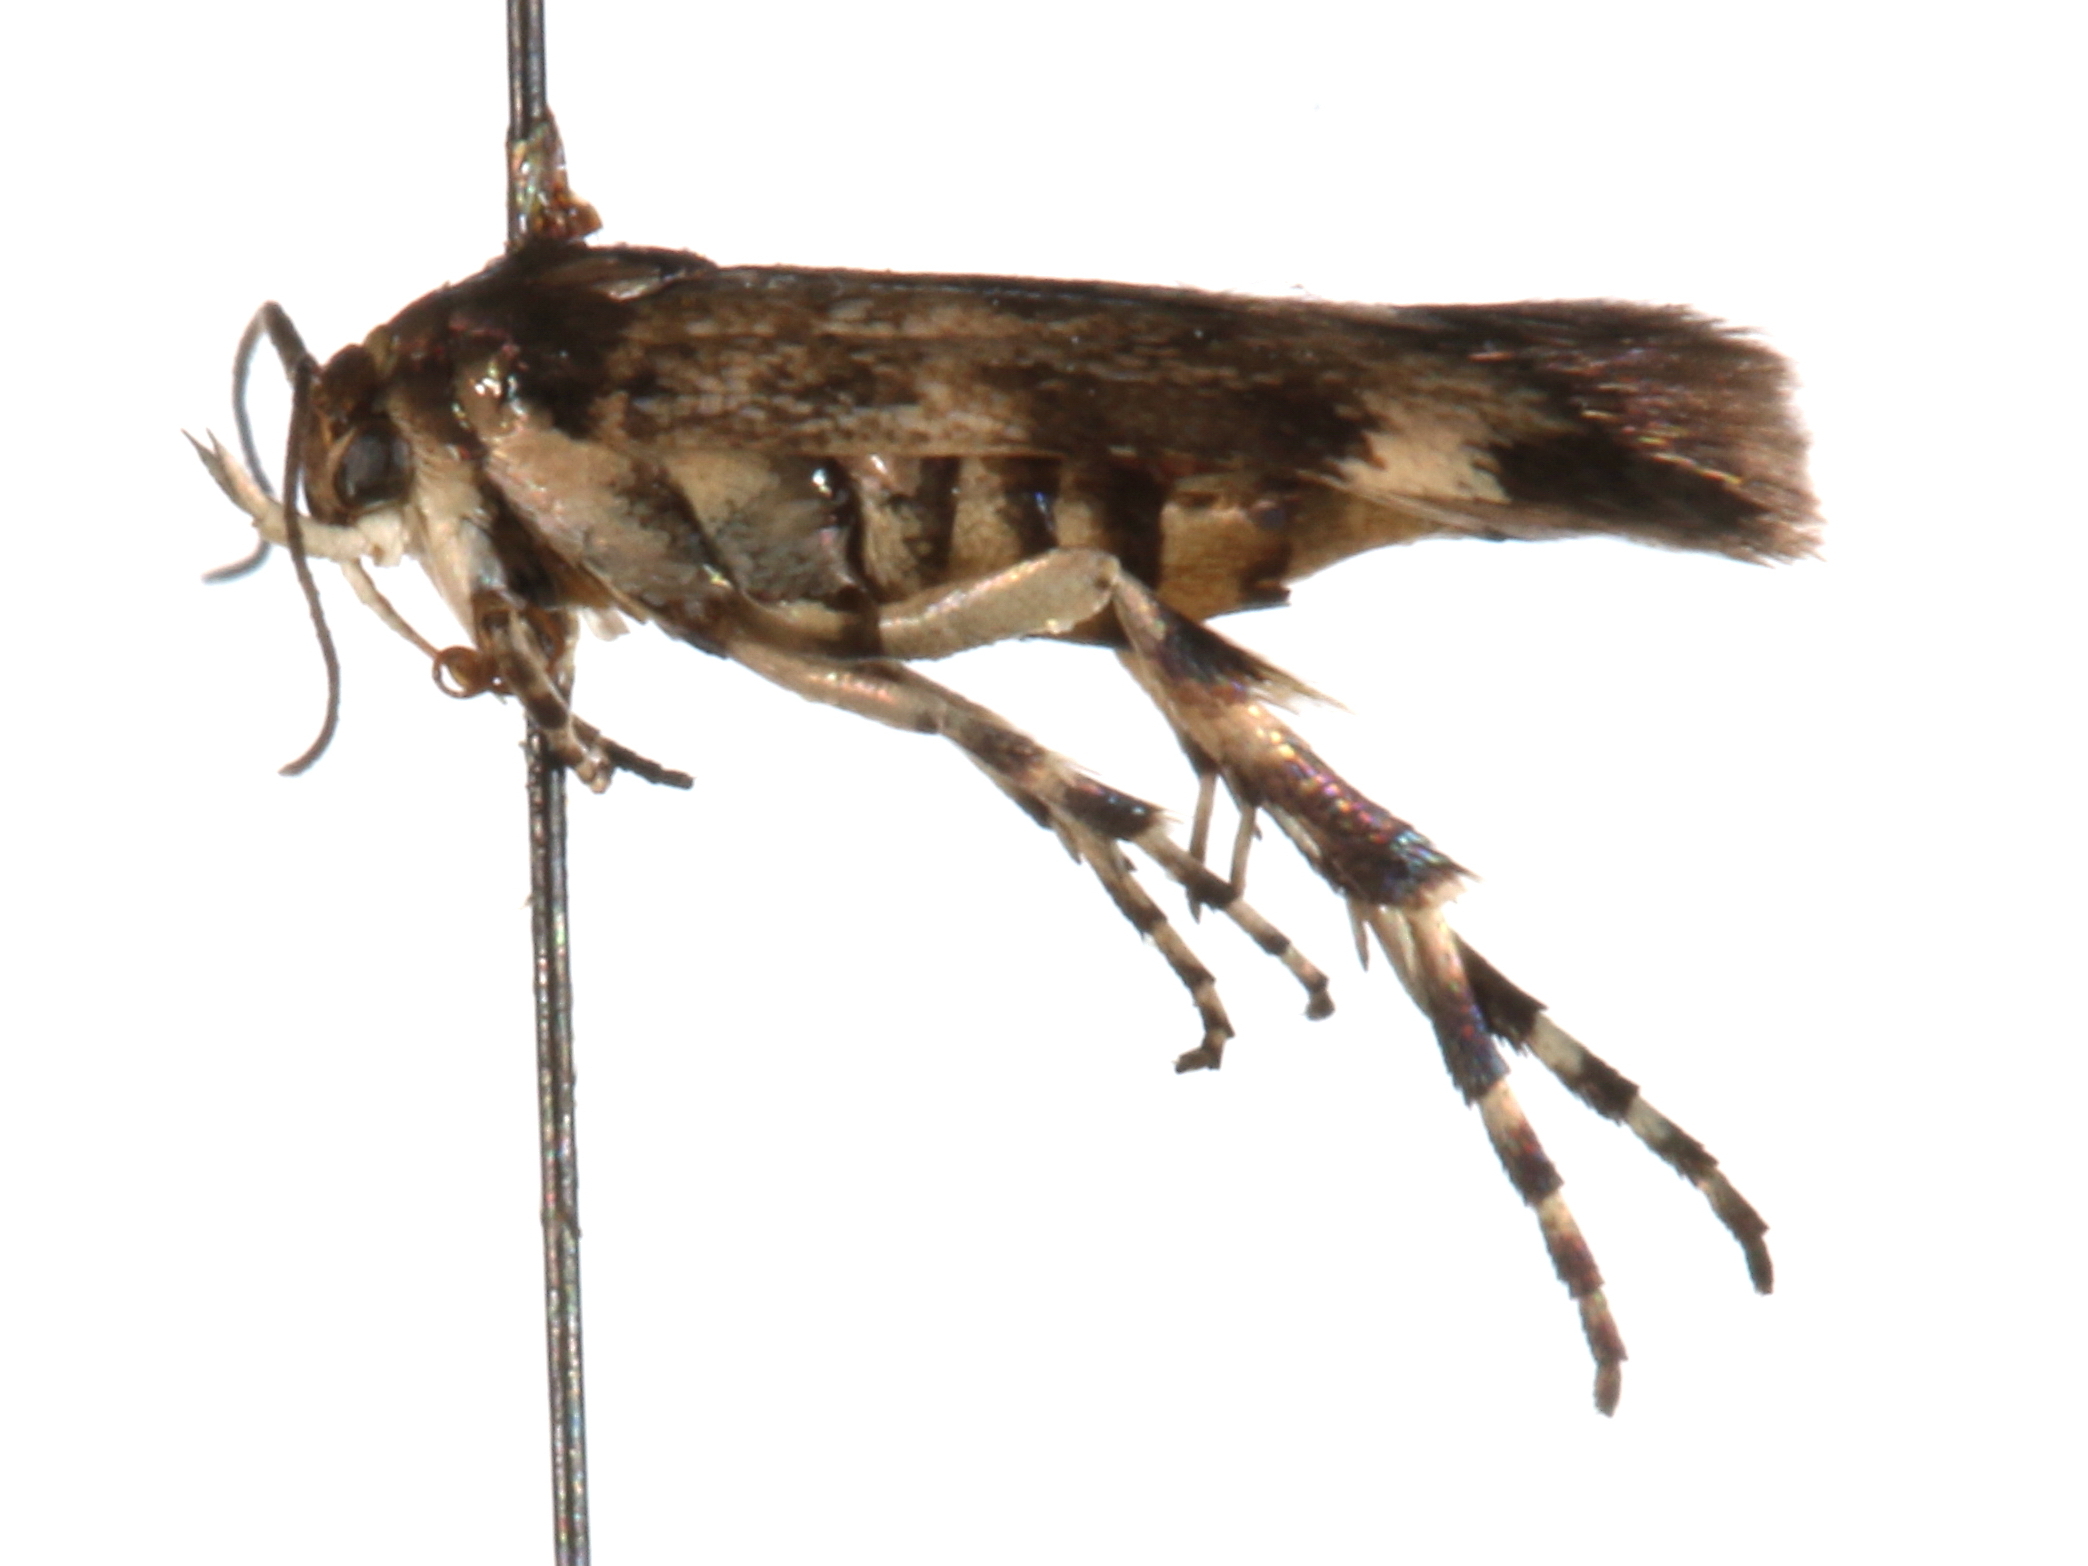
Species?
Xestocasis iostrota
